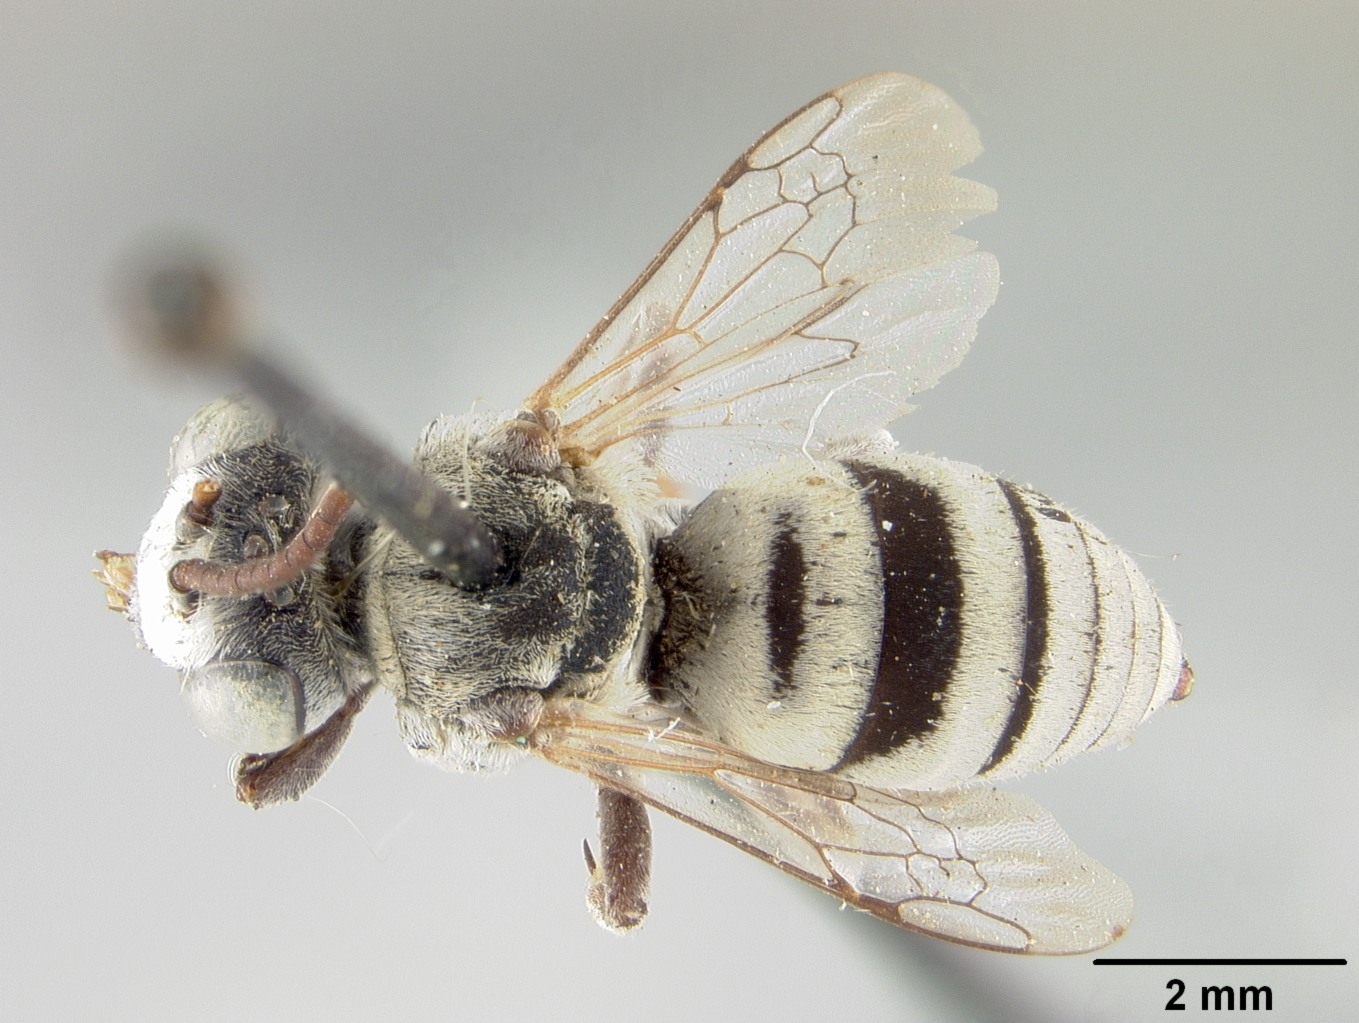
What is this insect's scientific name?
Epeolus argyreus
